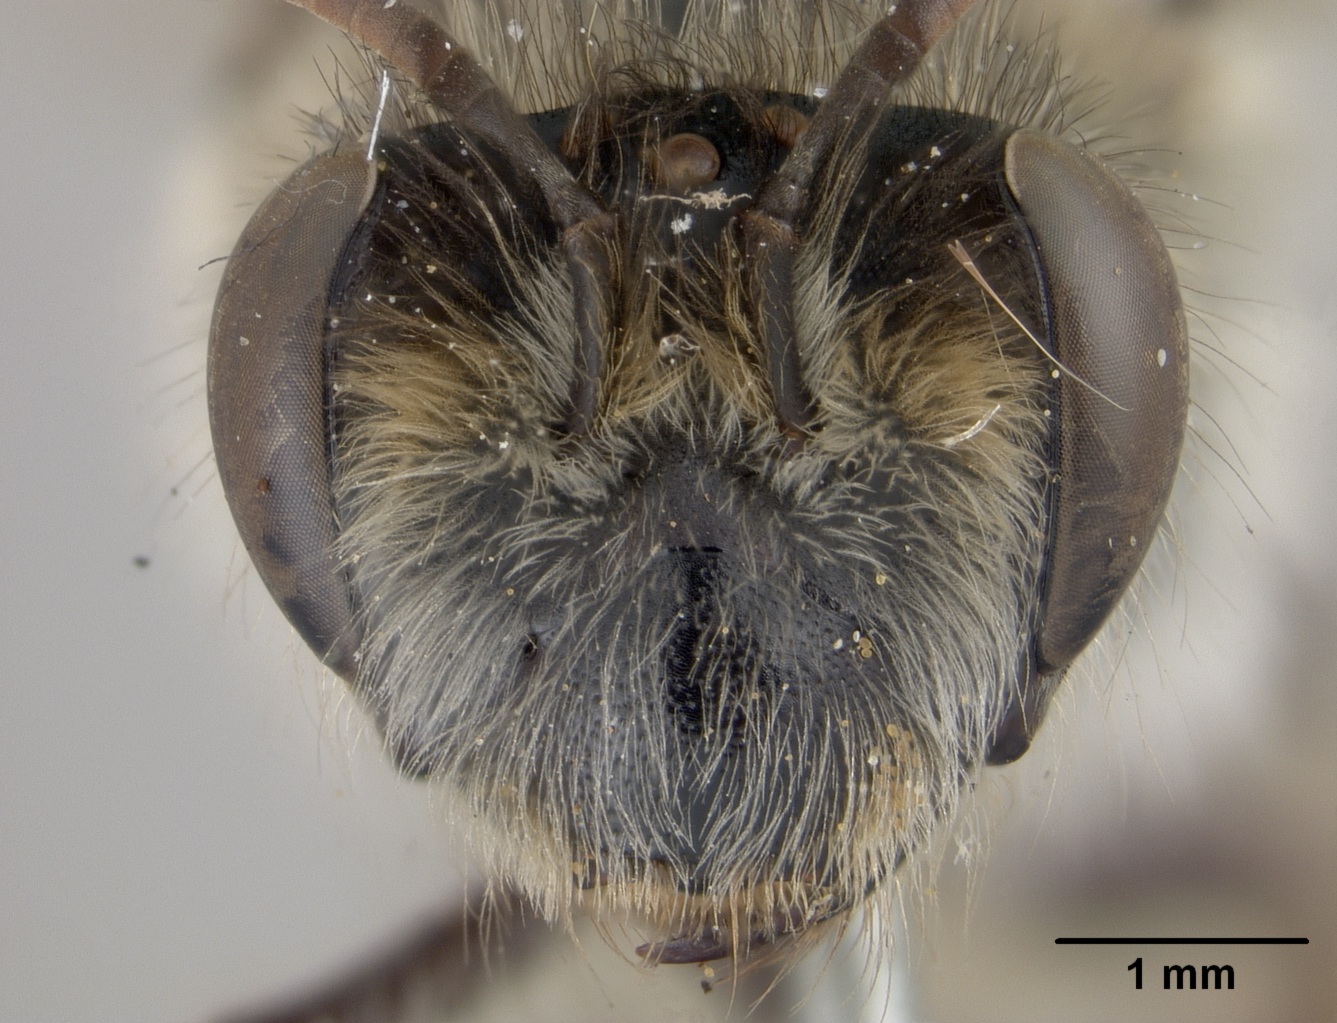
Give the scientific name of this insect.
Andrena portosanctana
